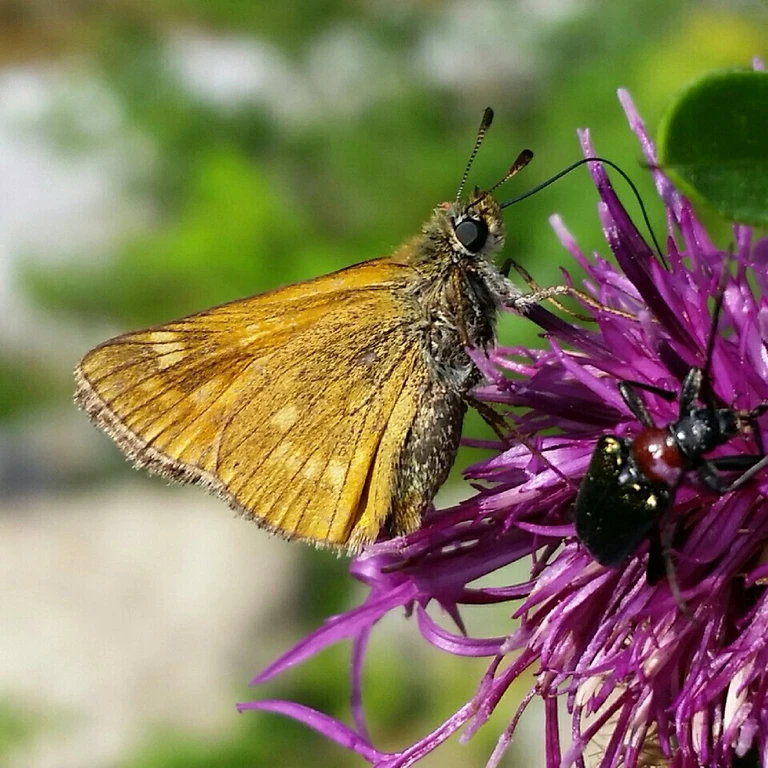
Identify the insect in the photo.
Ochlodes sylvanus (also Ochlodes venata)
